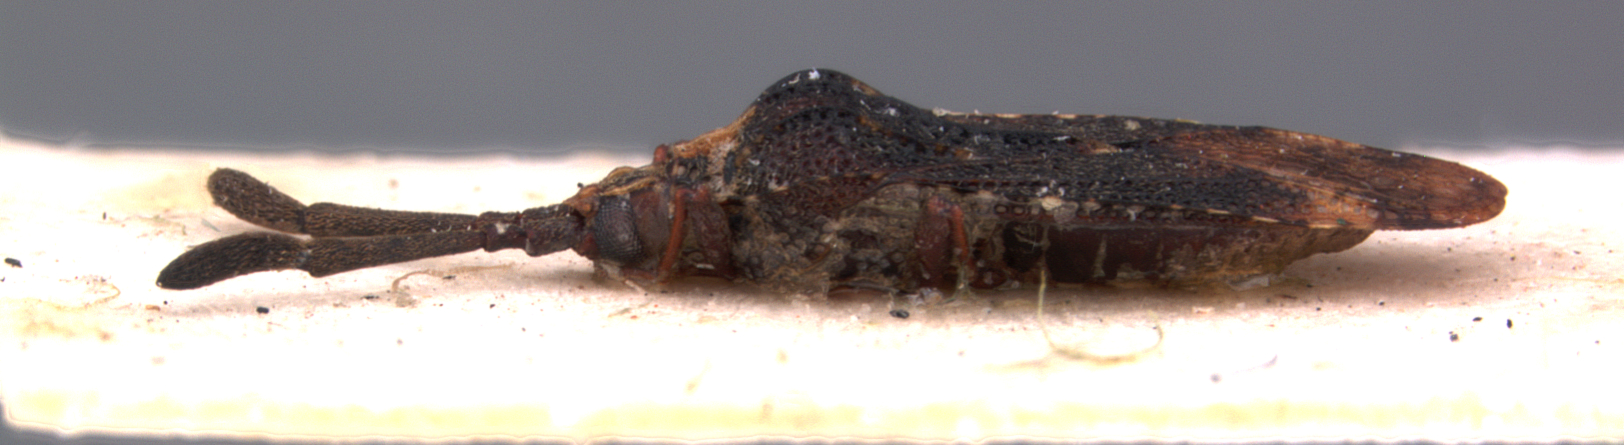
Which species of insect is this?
Paracopium dauphinicum
